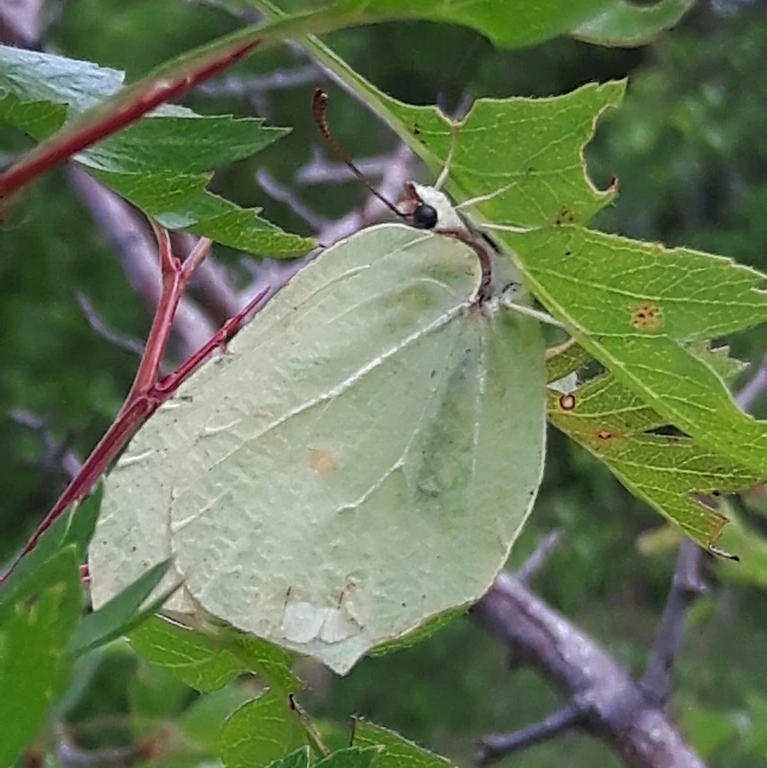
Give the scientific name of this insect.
Gonepteryx rhamni
